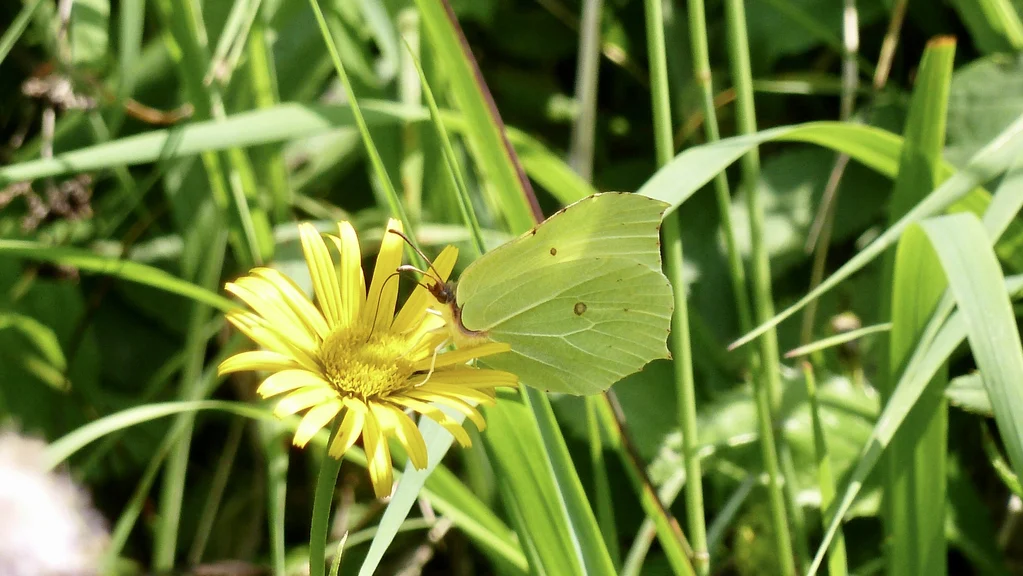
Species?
Gonepteryx rhamni
